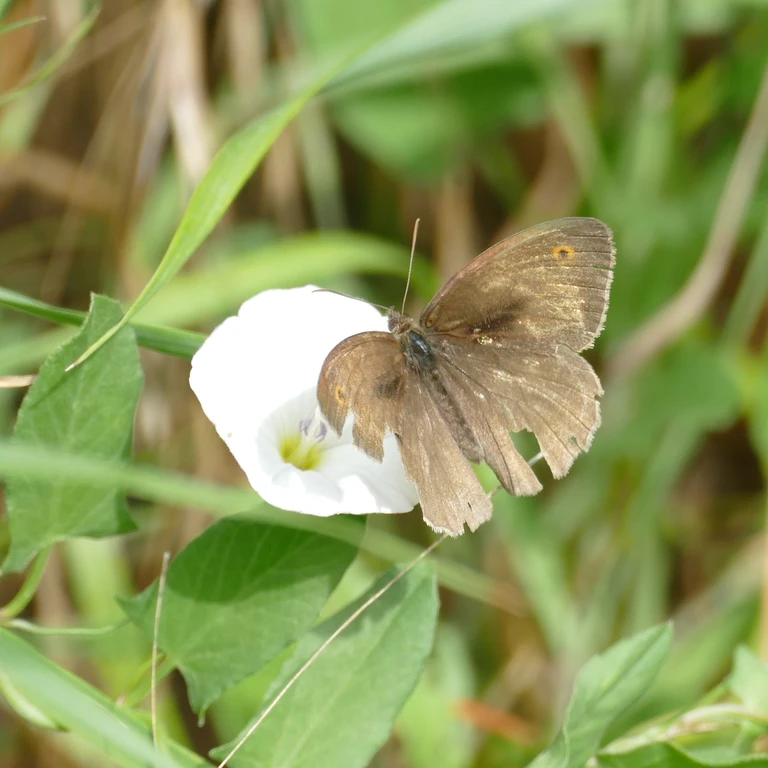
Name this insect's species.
Maniola jurtina
